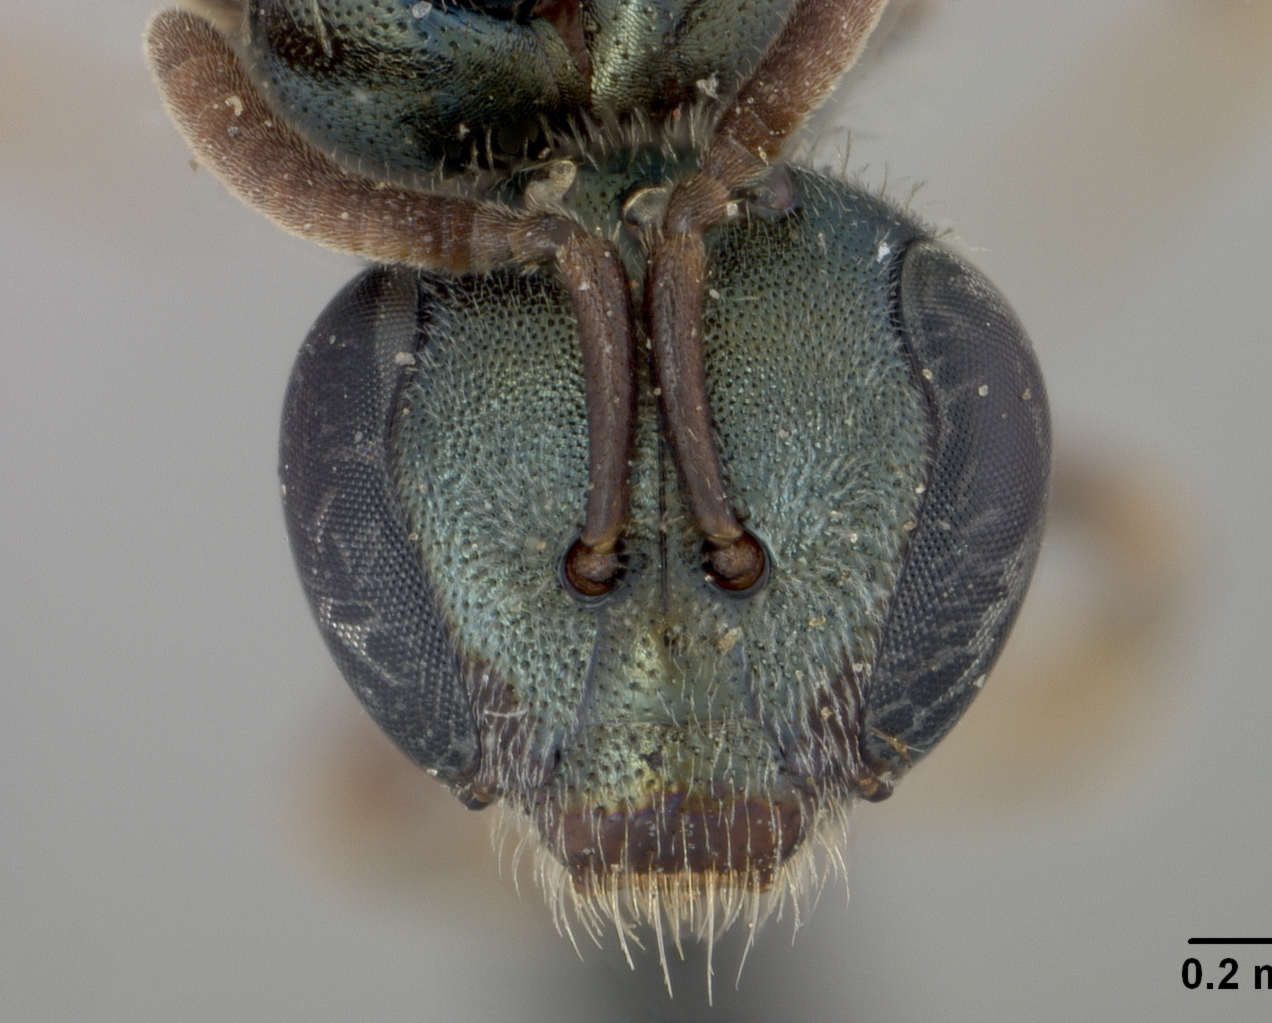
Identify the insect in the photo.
Halictus hiemalis
